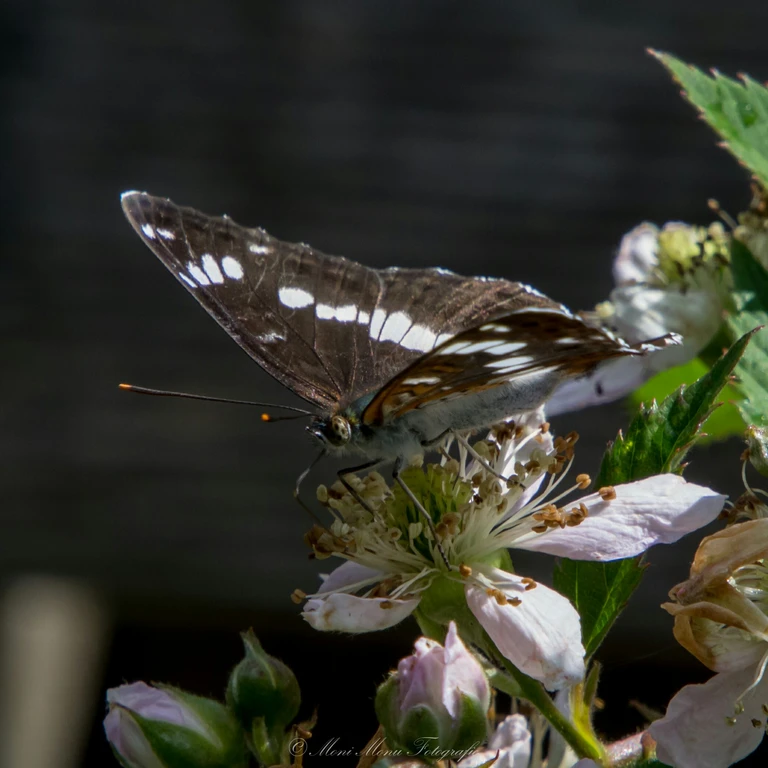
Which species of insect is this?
Limenitis camilla (also Ladoga camilla)
